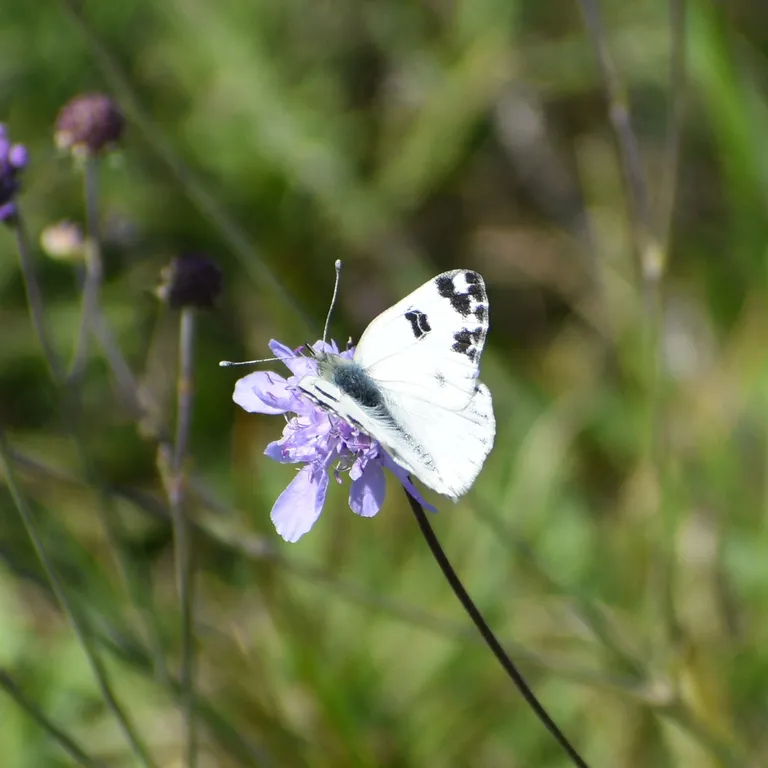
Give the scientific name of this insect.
Pontia edusa
